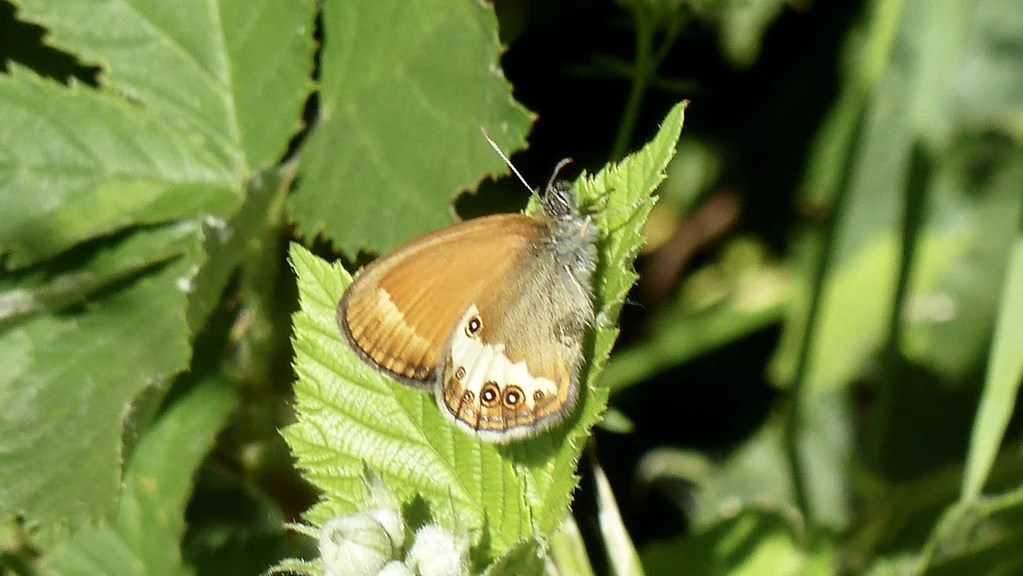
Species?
Coenonympha arcania
